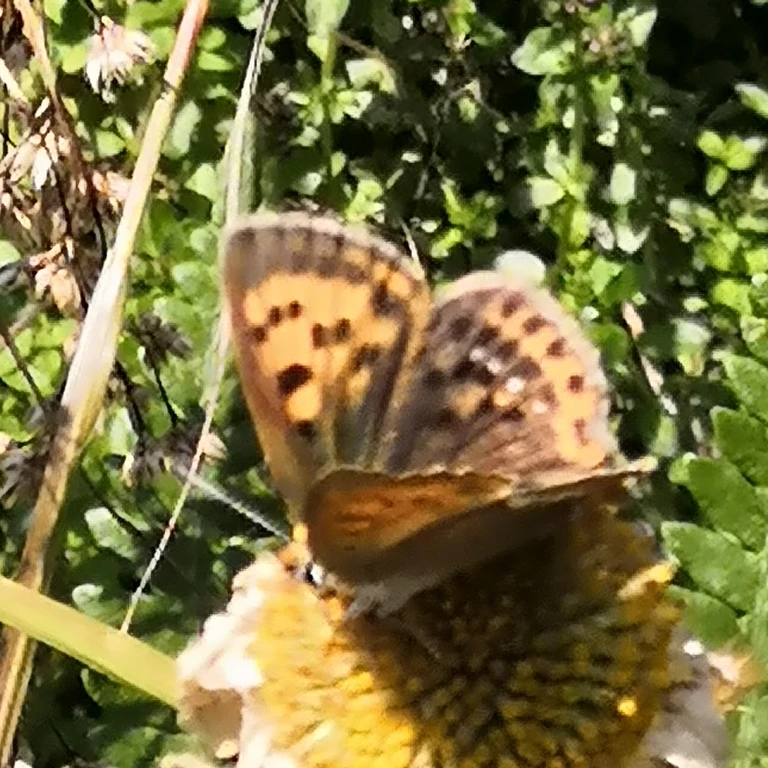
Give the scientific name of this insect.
Lycaena virgaureae
